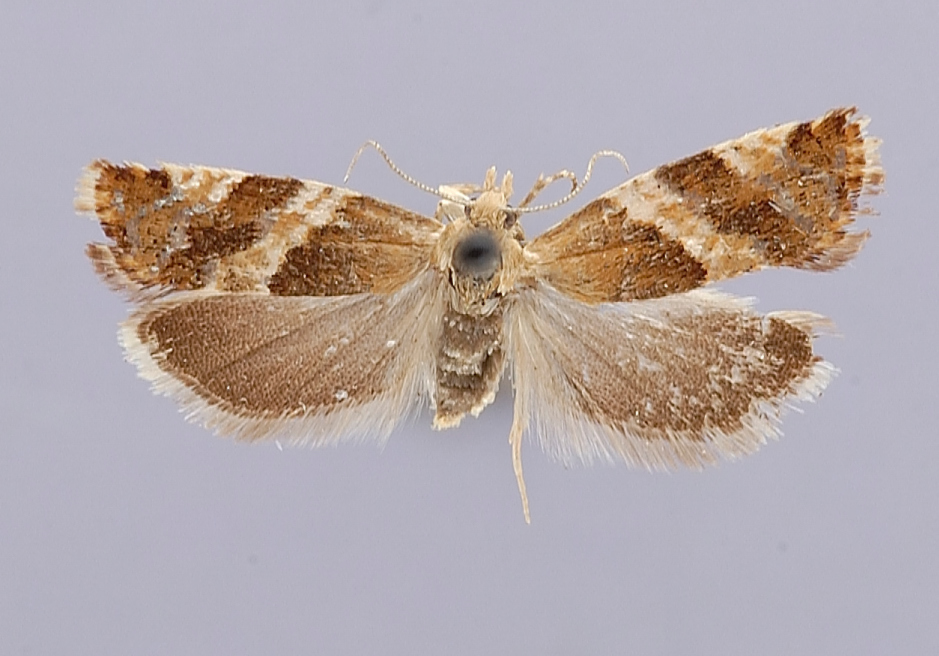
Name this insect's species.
Enarmonia cockleana
